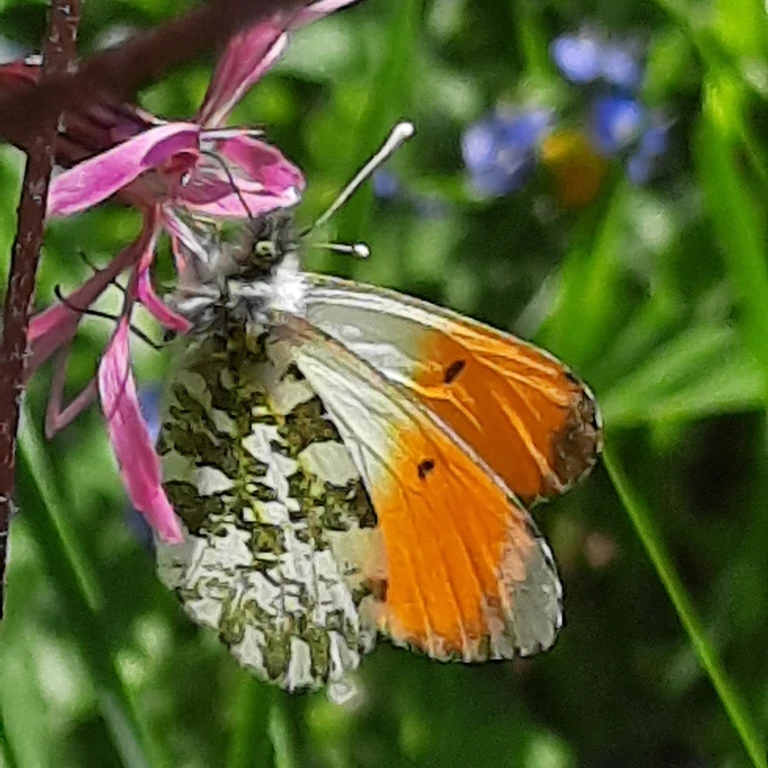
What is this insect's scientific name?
Anthocharis cardamines
